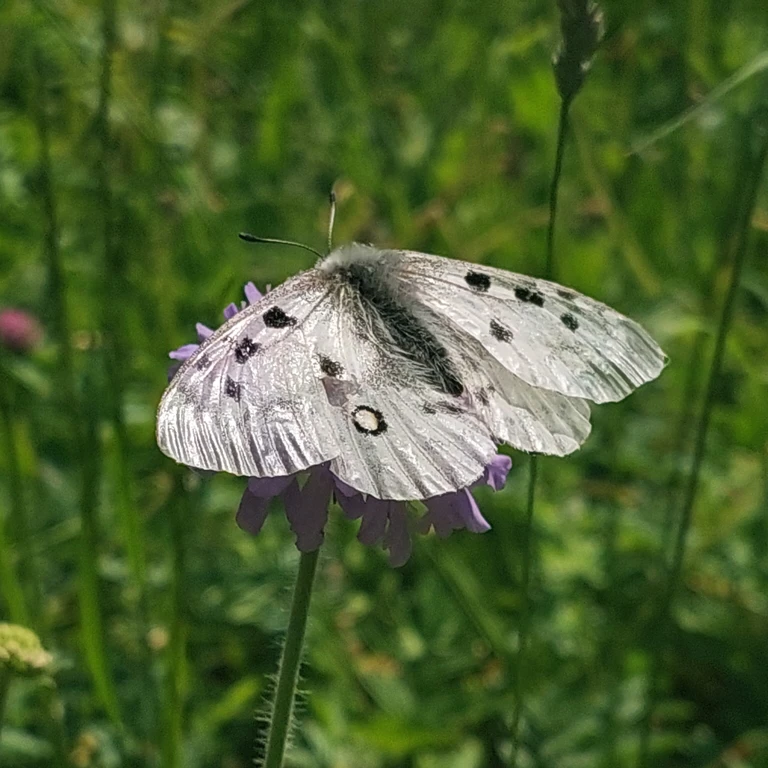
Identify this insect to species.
Parnassius apollo
